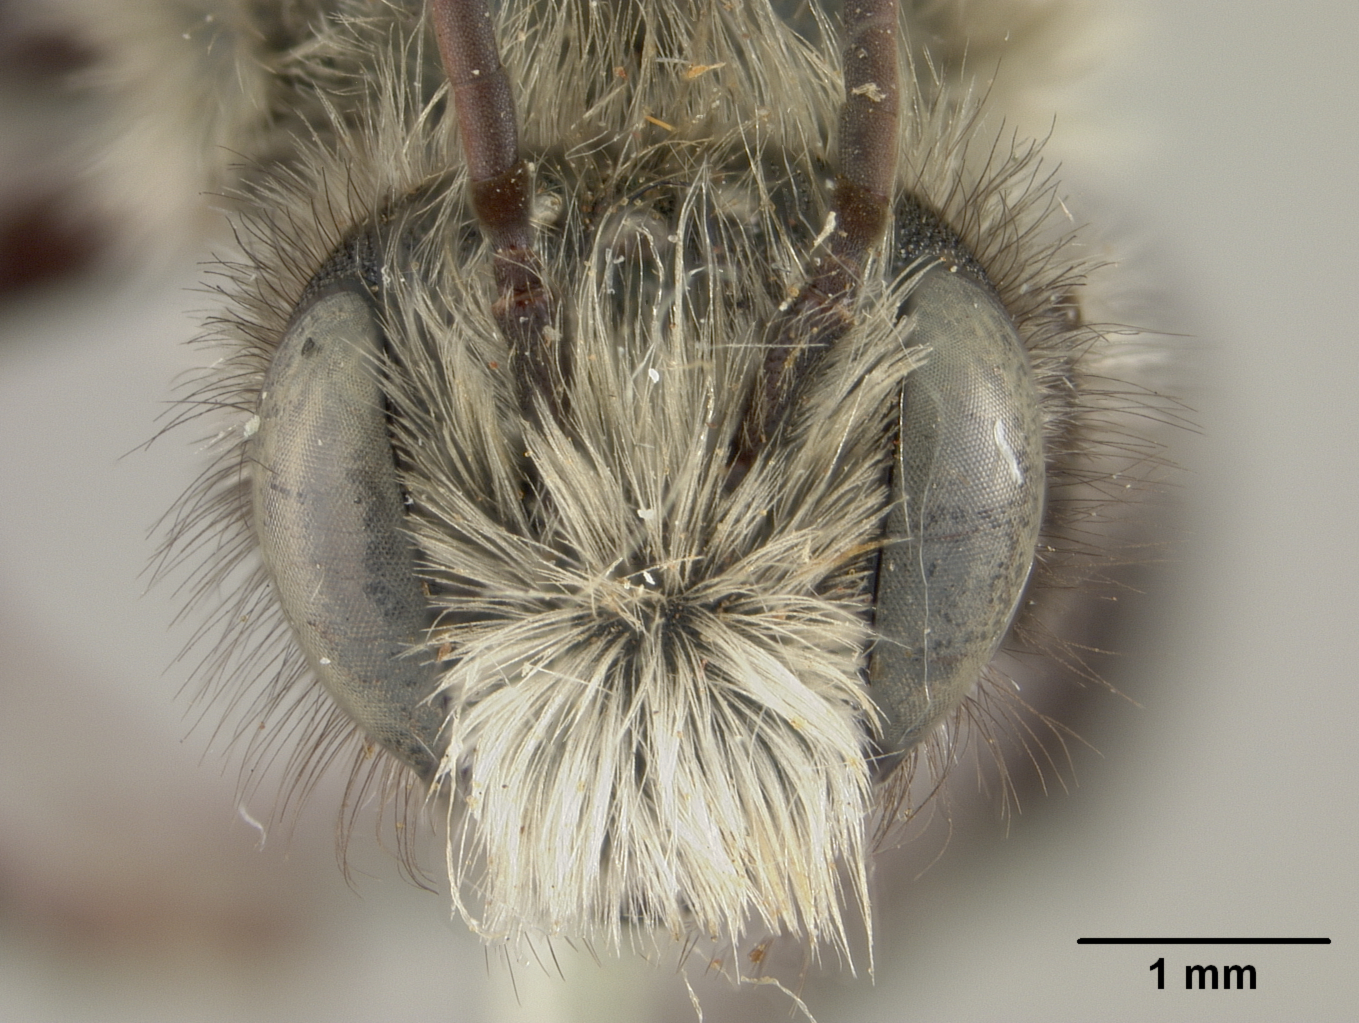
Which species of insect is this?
Osmia metitia
